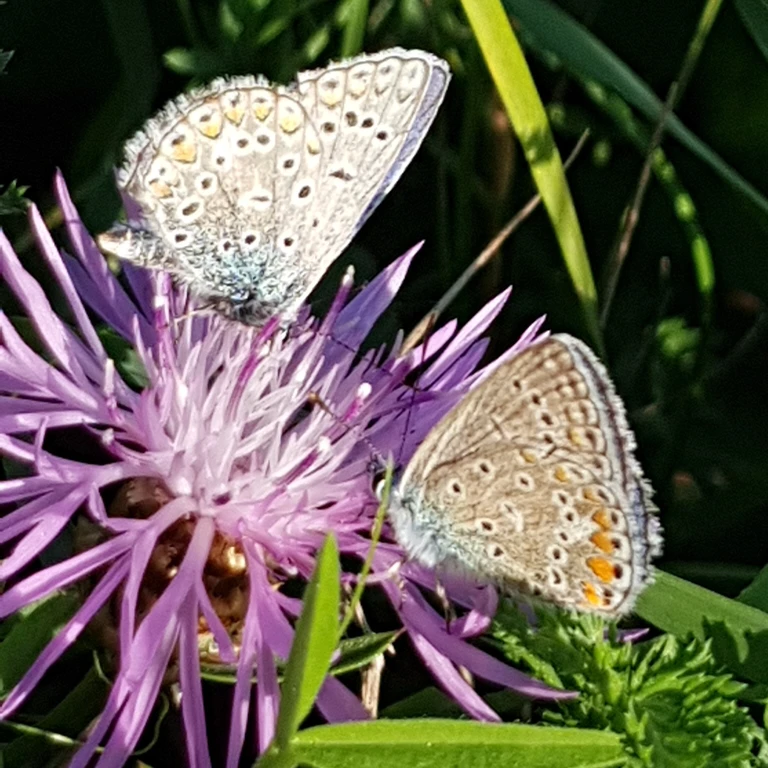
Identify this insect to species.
Polyommatus icarus
